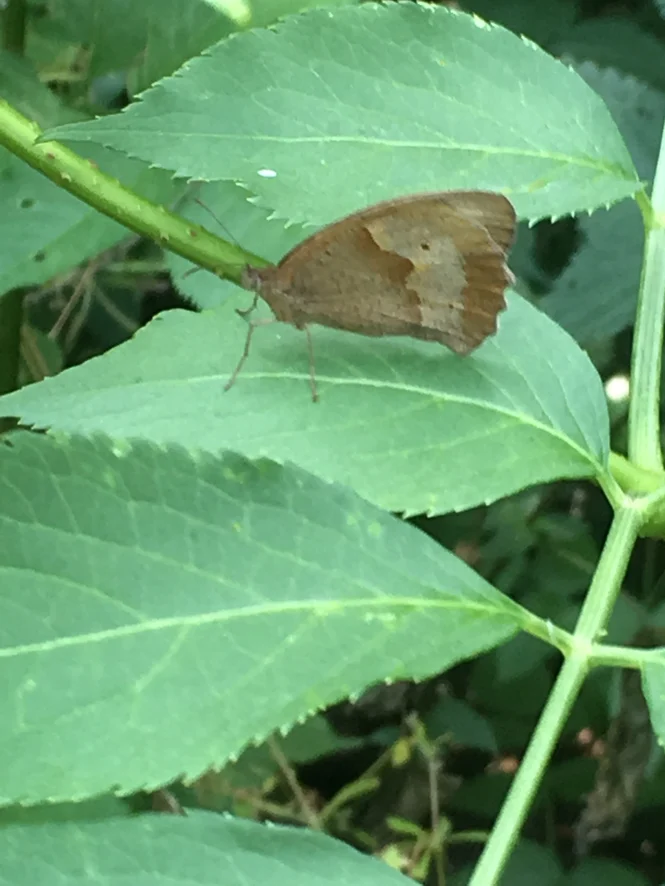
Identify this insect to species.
Maniola jurtina
